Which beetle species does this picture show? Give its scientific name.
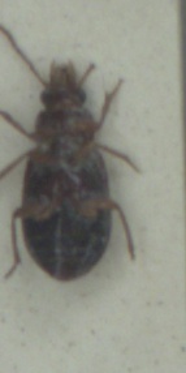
Bradycellus harpalinus
